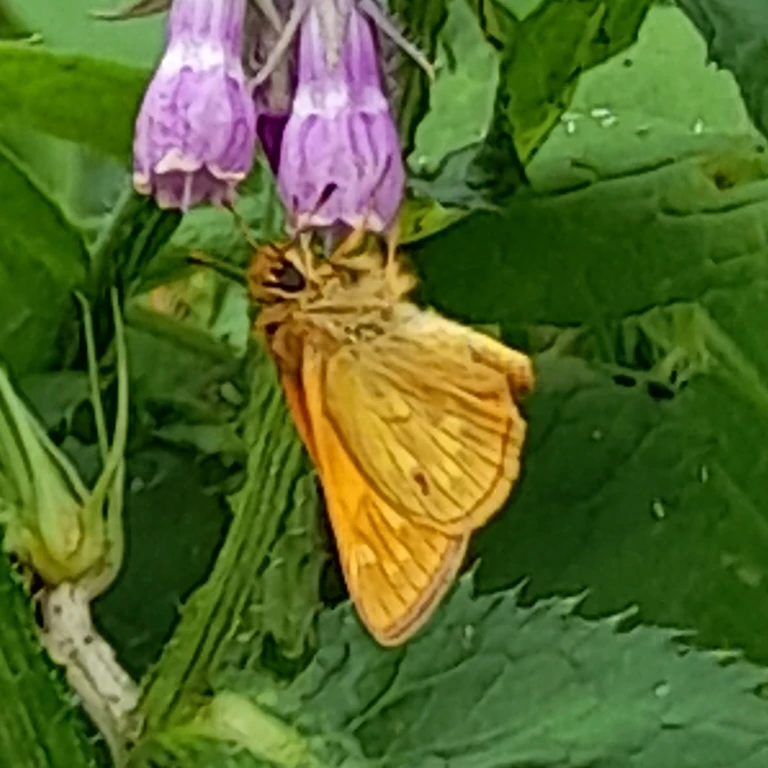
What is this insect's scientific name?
Ochlodes sylvanus (also Ochlodes venata)
